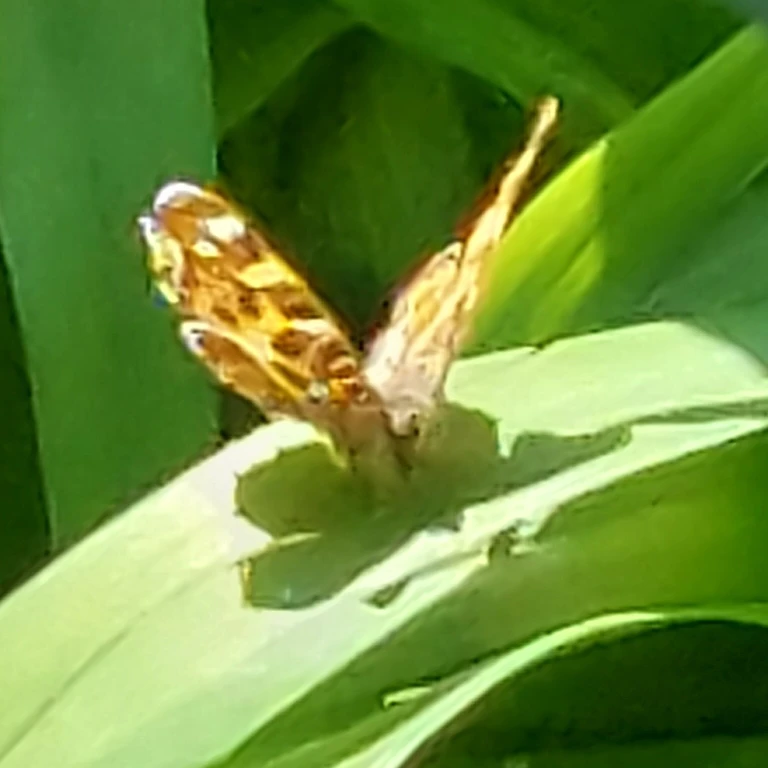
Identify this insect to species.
Araschnia levana
